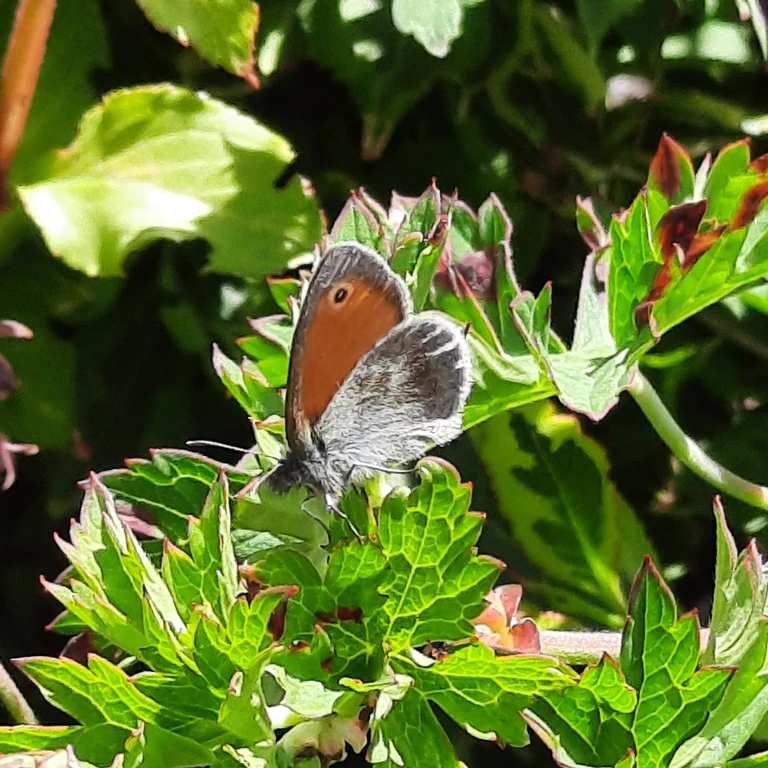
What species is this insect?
Coenonympha pamphilus
